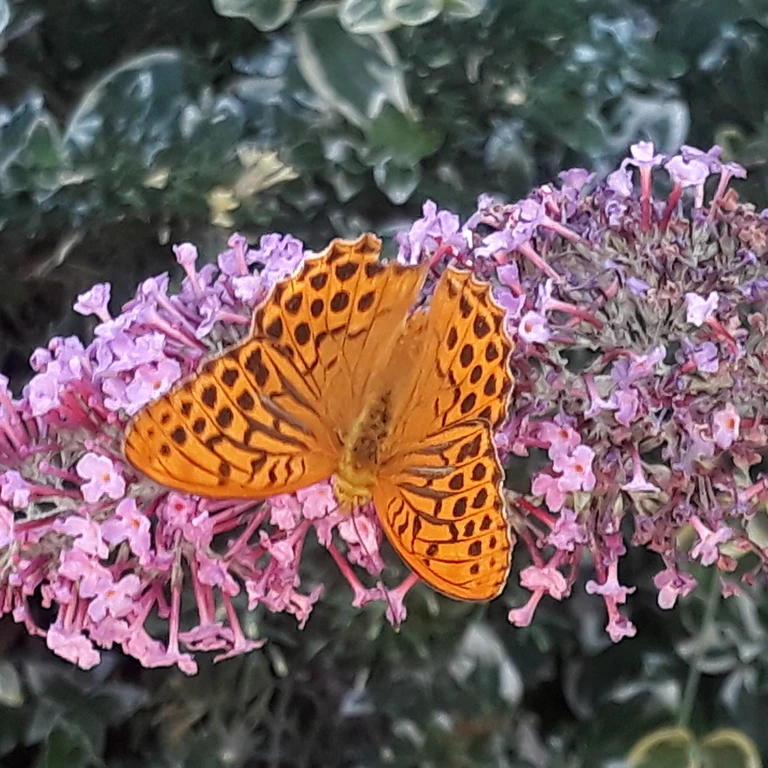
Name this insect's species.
Argynnis paphia
